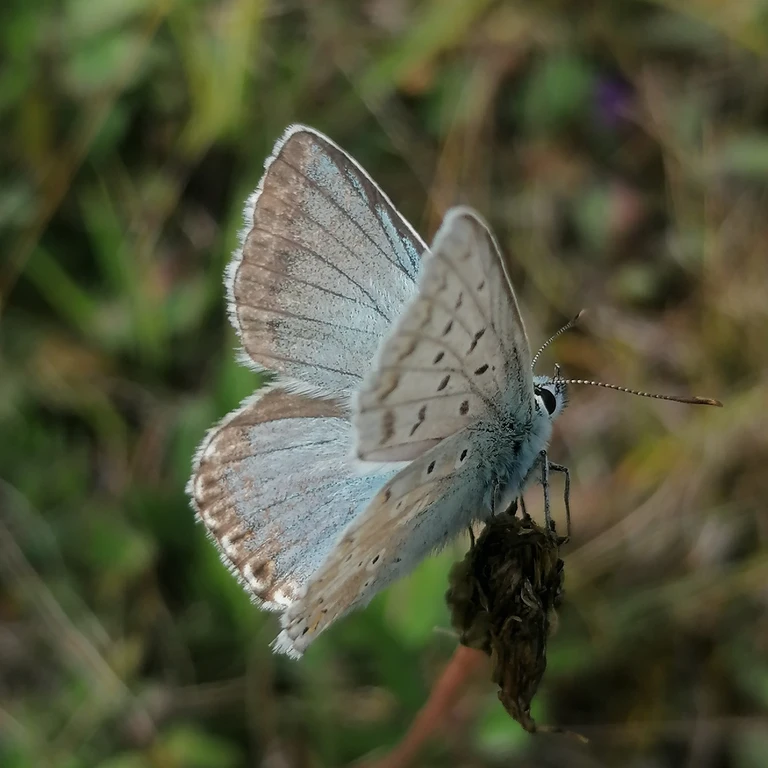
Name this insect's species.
Lysandra coridon
